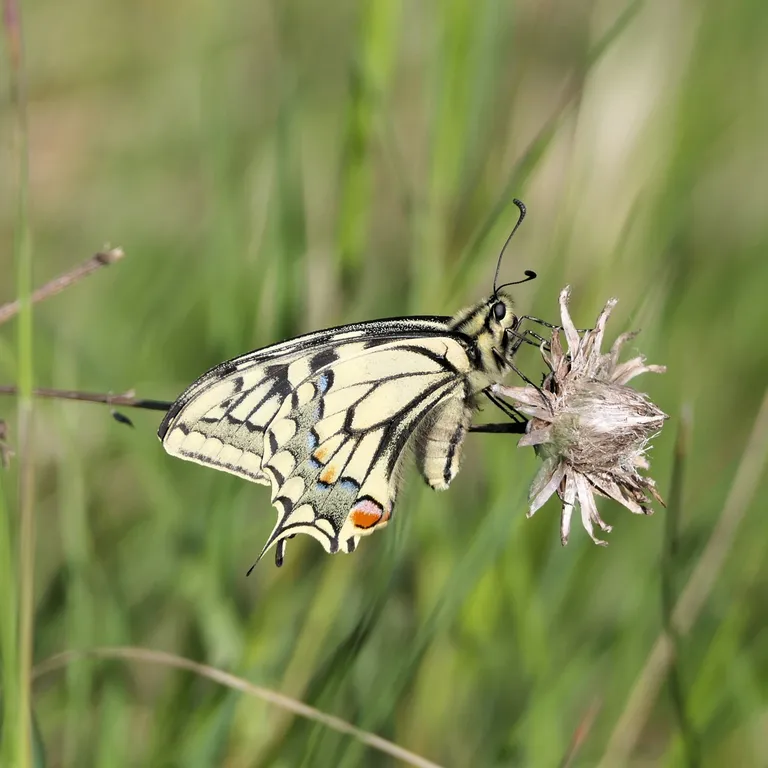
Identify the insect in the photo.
Papilio machaon
